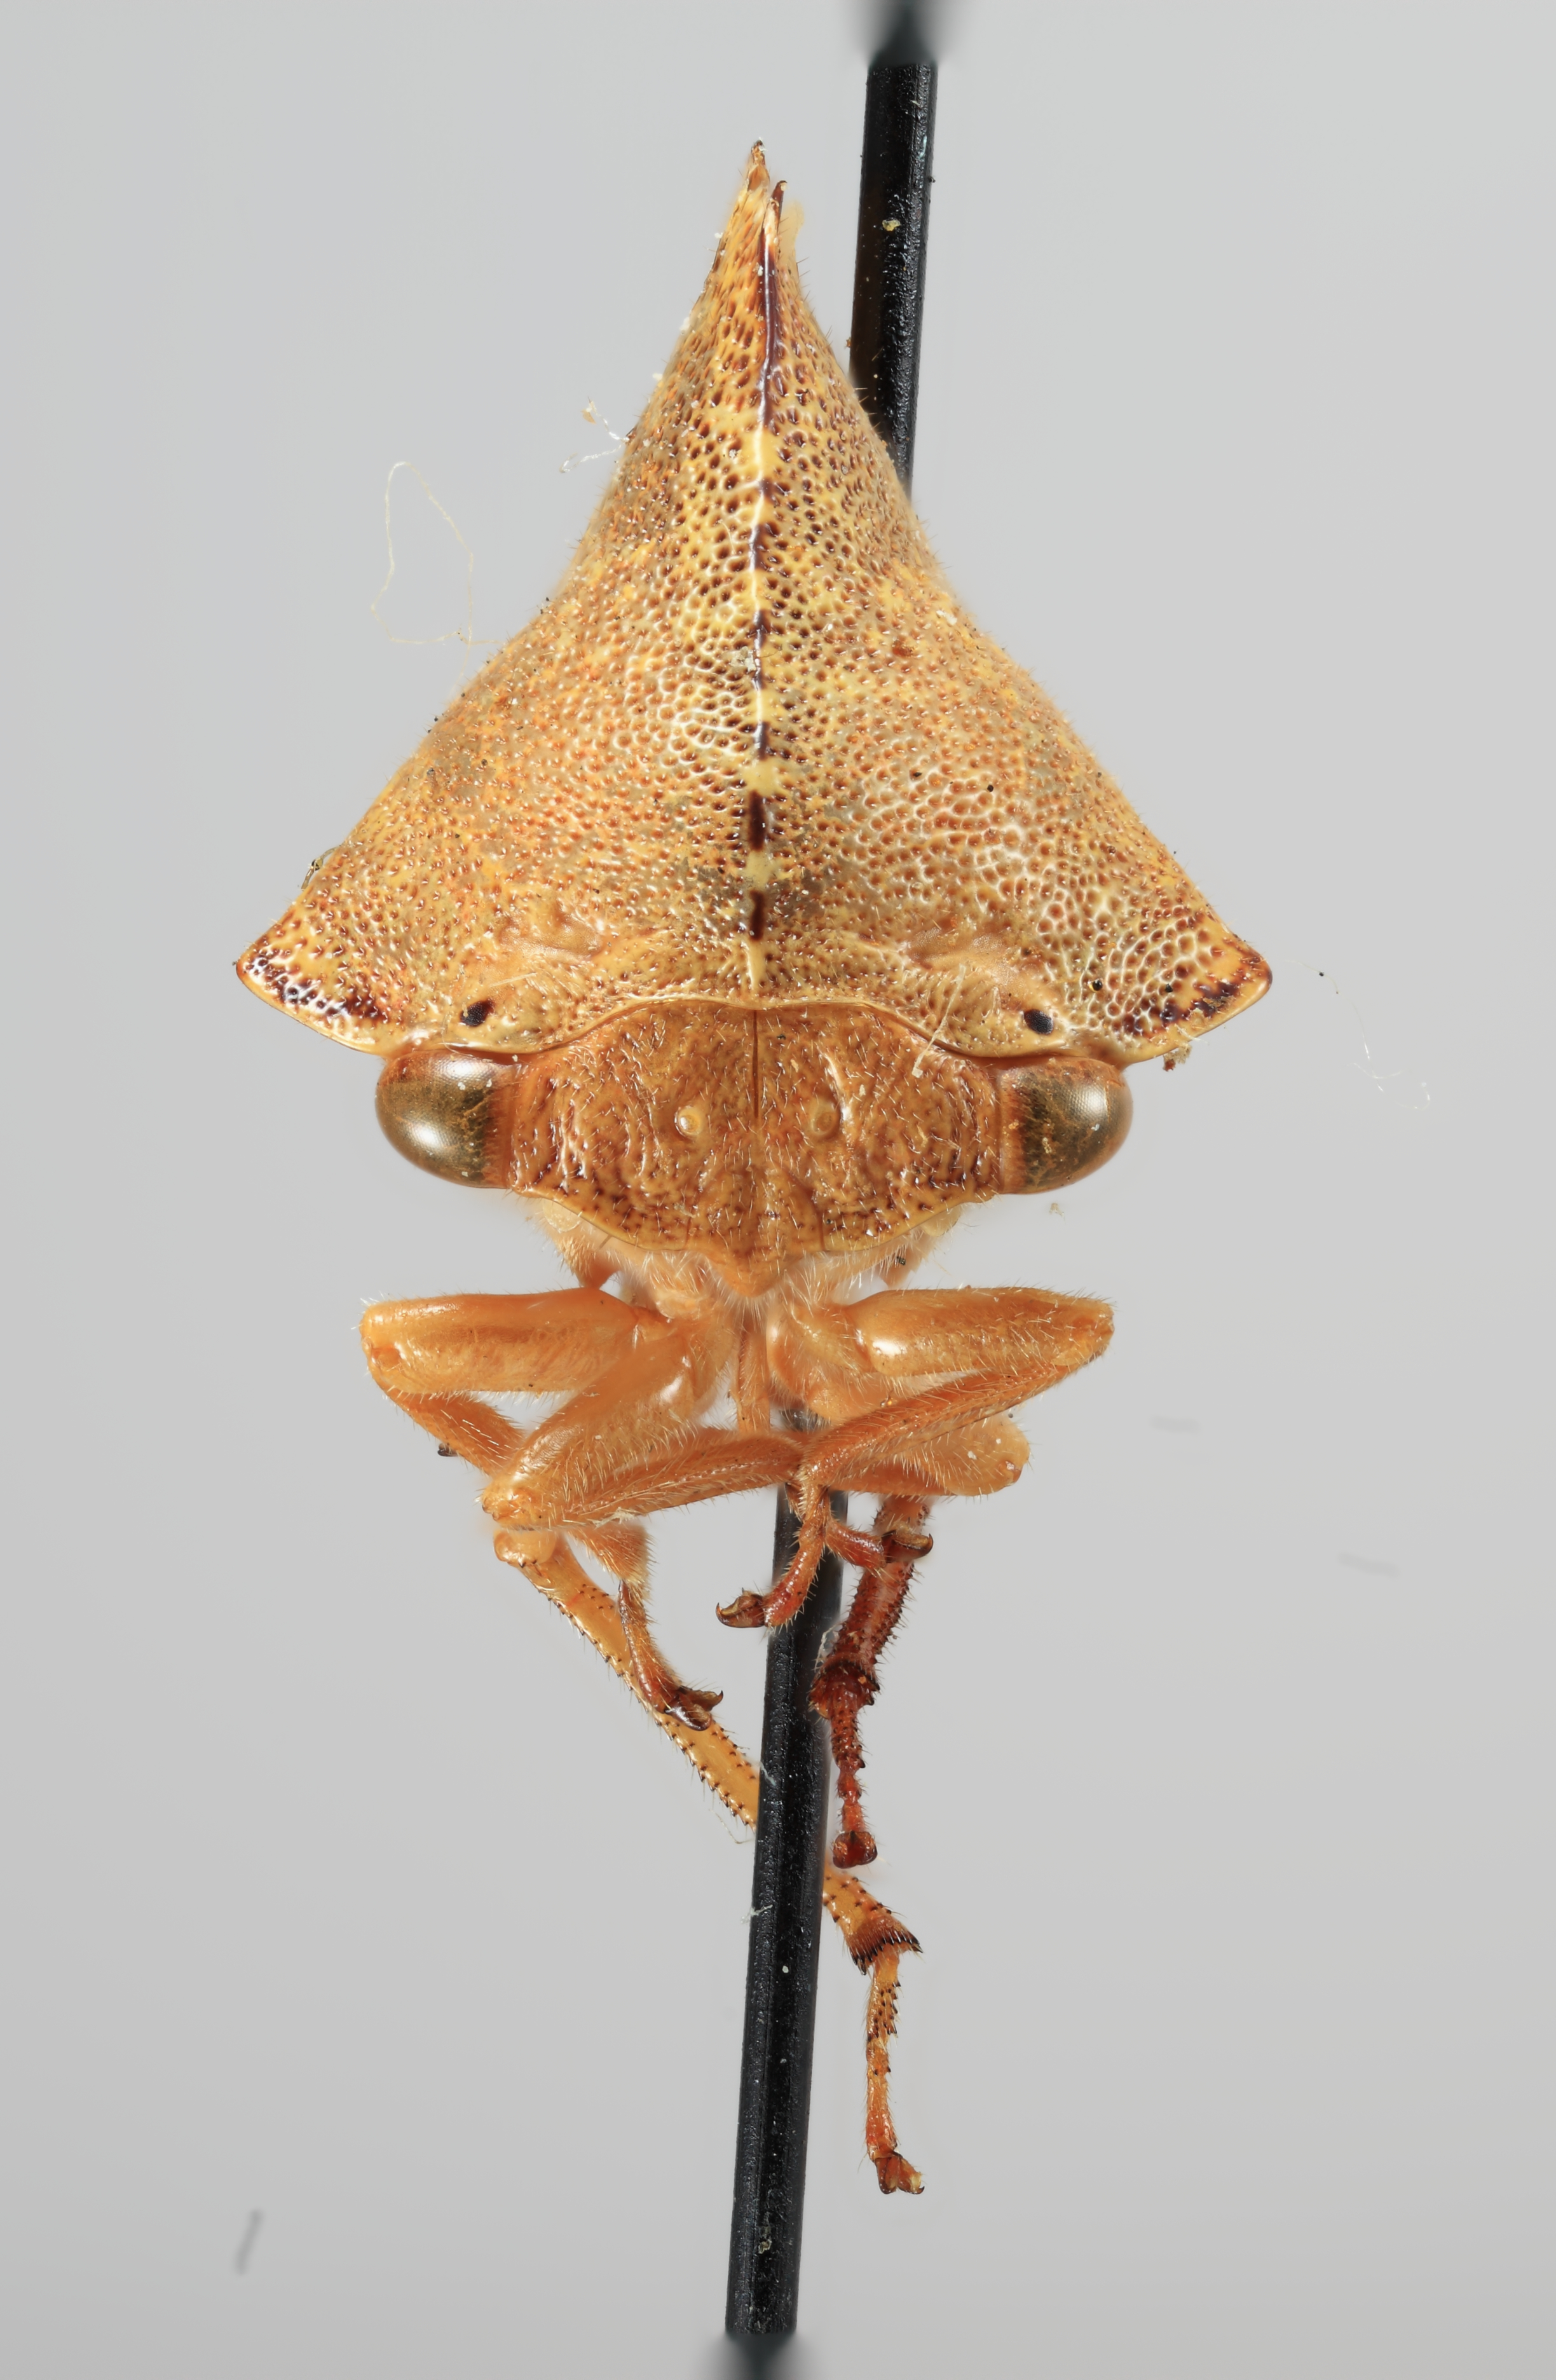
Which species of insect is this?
Telamona dorana
